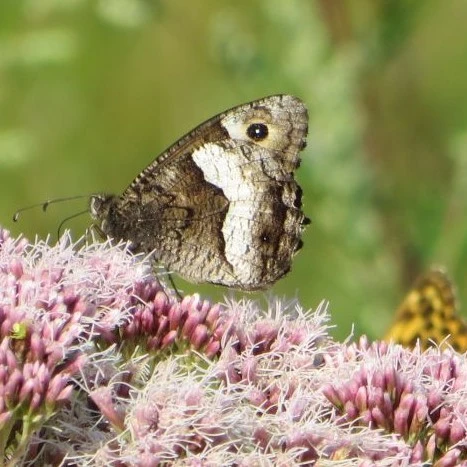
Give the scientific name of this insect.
Hipparchia alcyone
